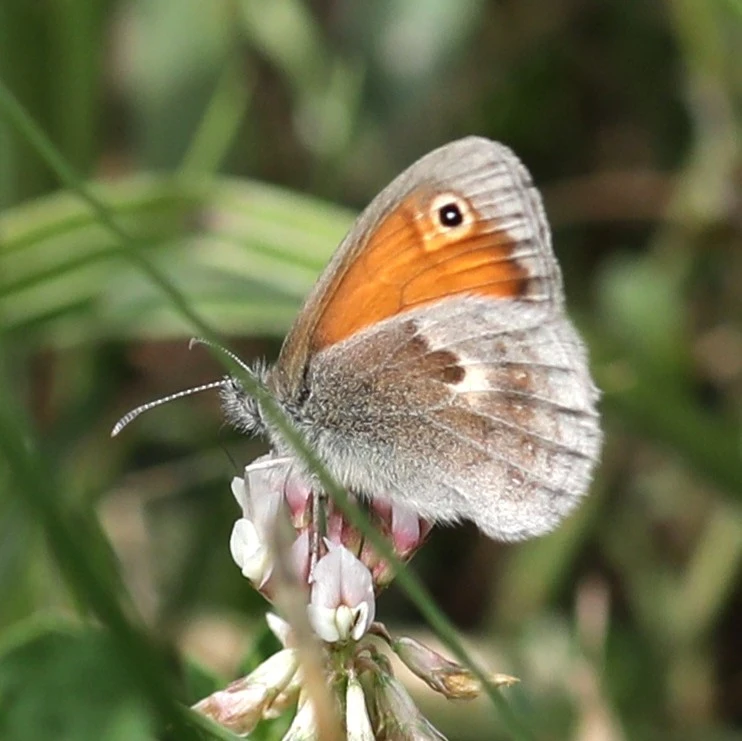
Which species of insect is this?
Coenonympha pamphilus
